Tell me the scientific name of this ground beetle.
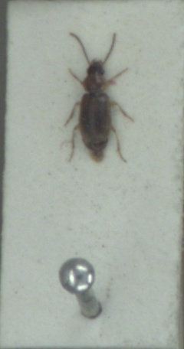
Acupalpus dubius
